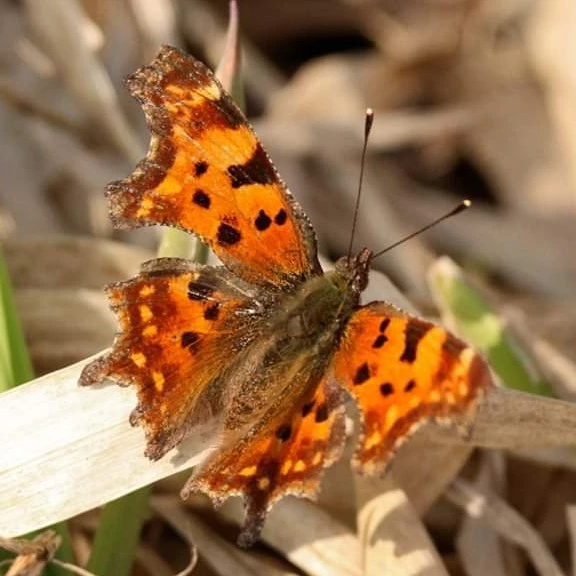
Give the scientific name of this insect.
Polygonia c-album
